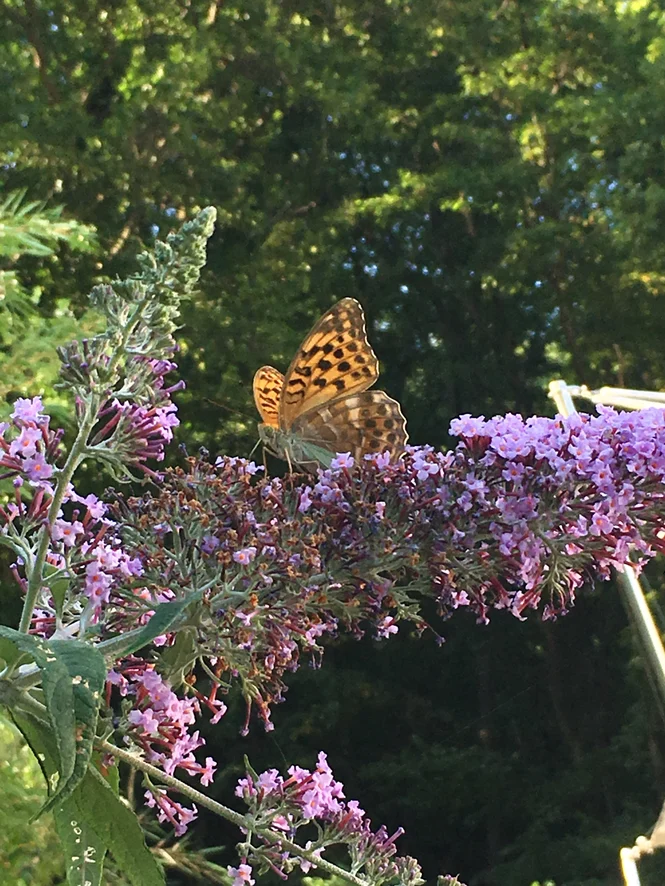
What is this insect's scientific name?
Argynnis paphia
